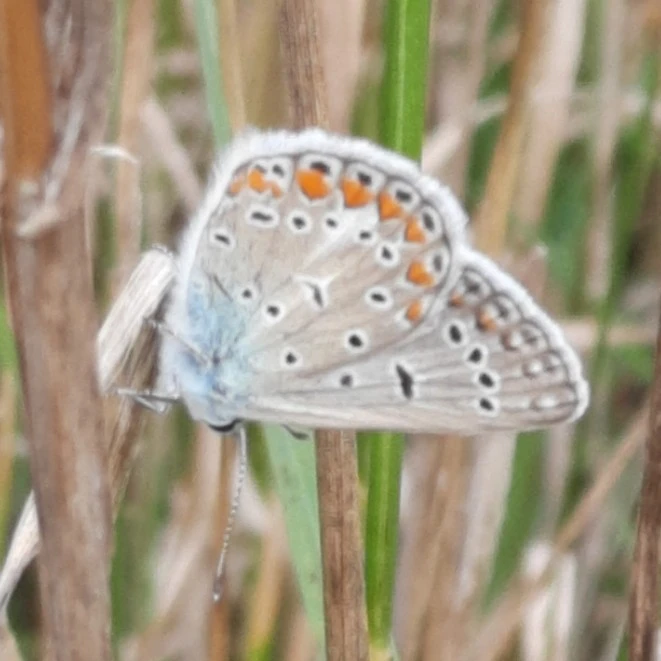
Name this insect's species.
Polyommatus icarus
